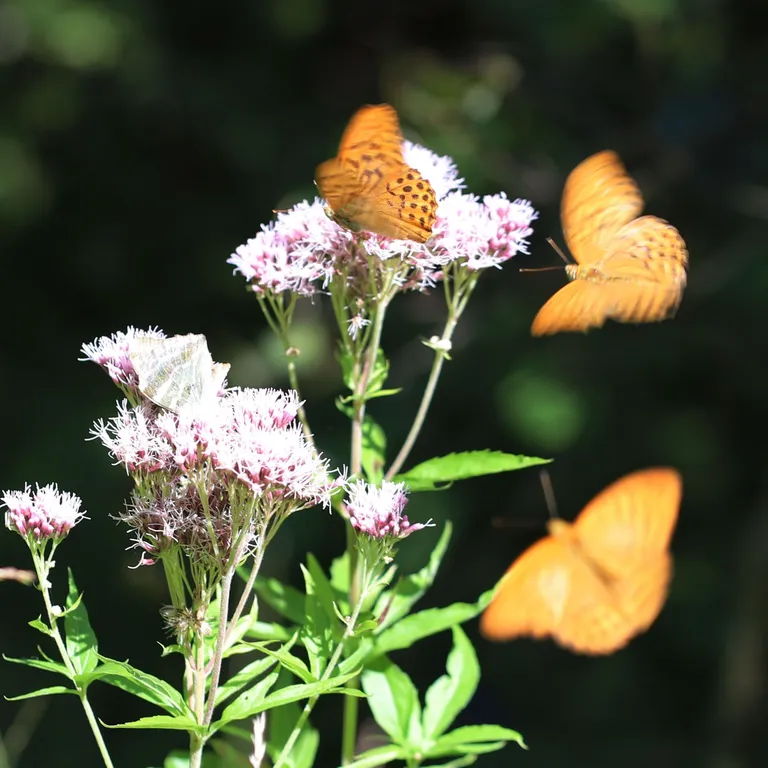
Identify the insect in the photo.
Argynnis paphia
